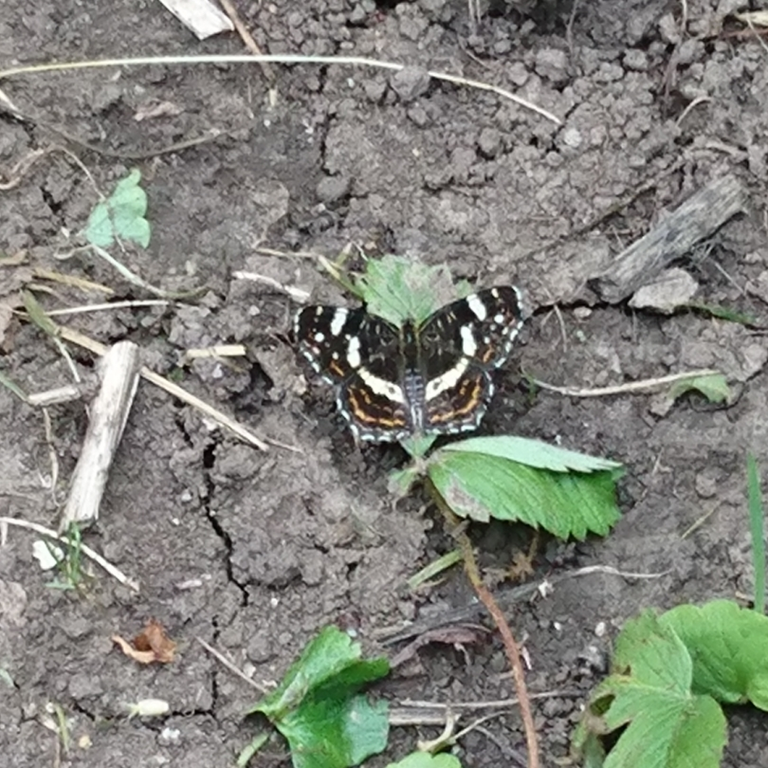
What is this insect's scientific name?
Araschnia levana
